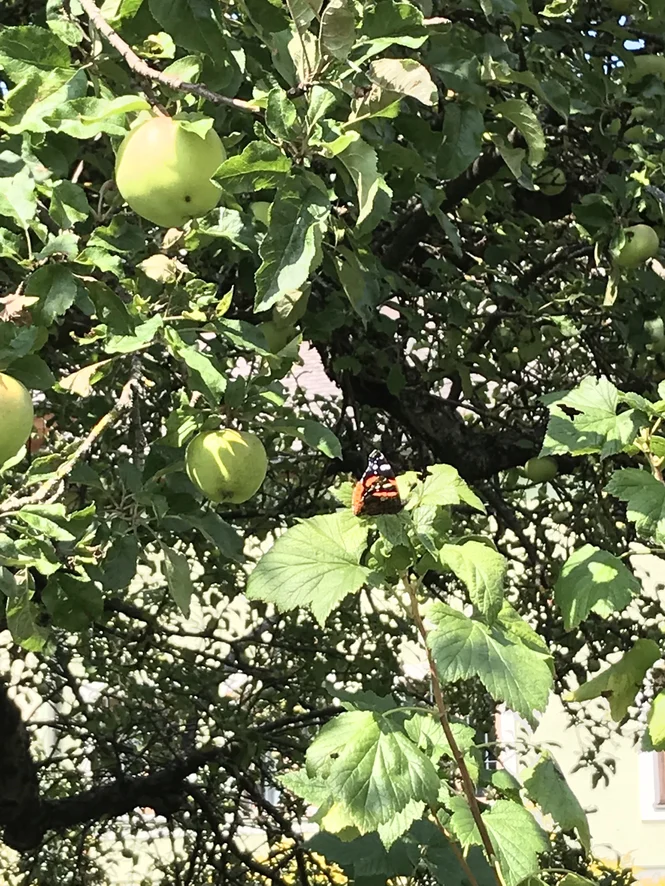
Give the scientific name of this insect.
Vanessa atalanta
